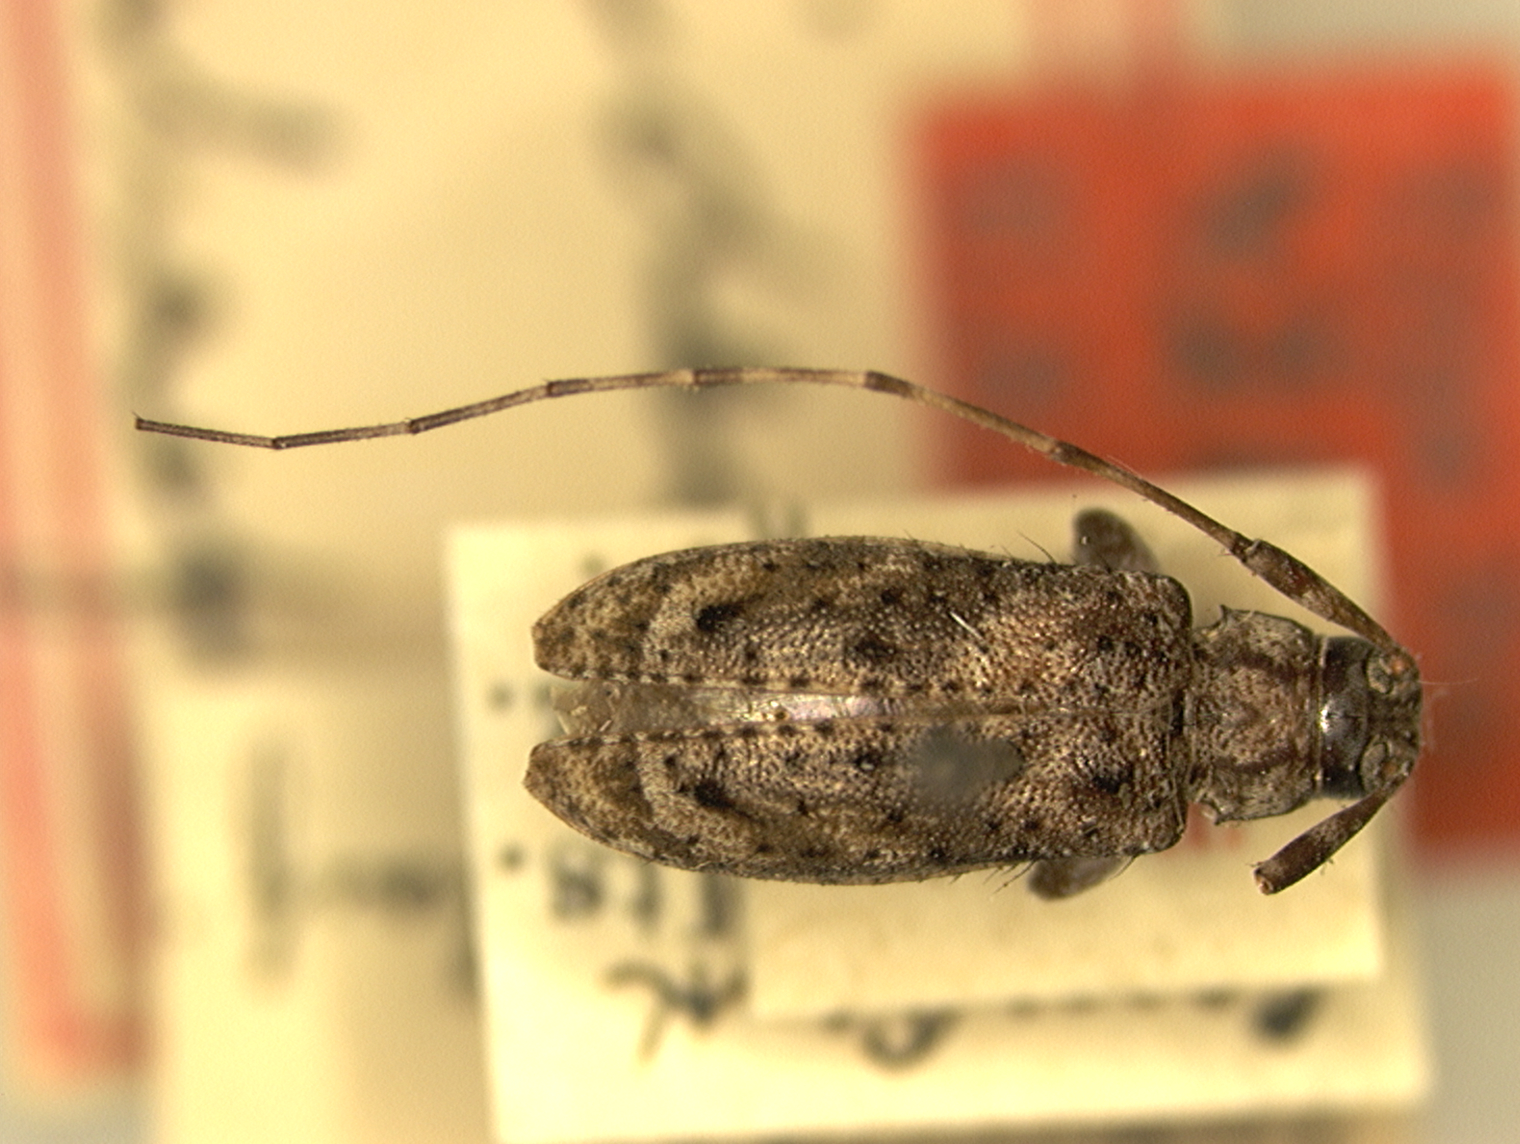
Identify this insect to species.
Lepturgoides pini (also Eutrichillus pini)
